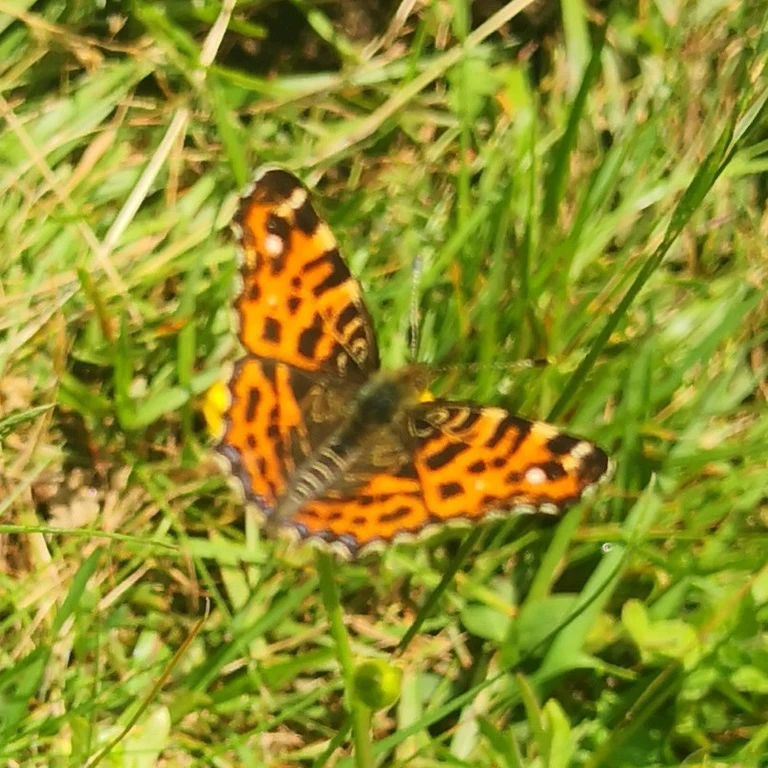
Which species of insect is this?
Araschnia levana
